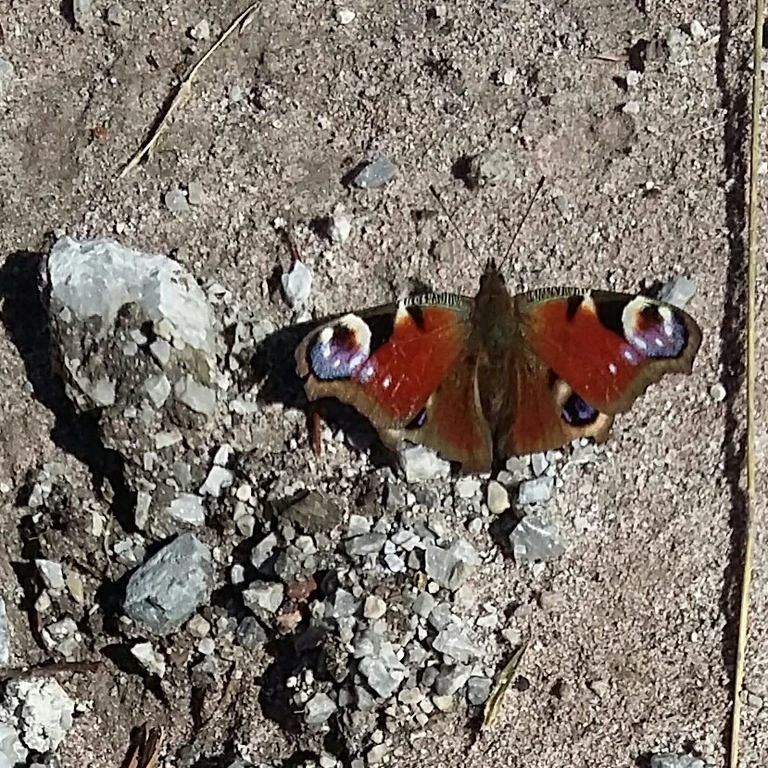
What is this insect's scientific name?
Aglais io
